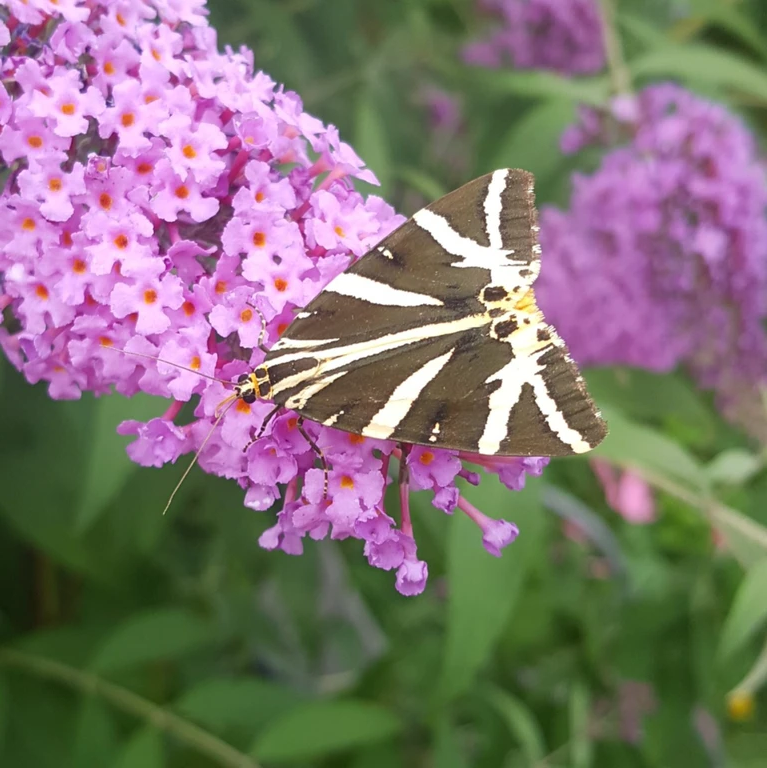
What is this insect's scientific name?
Euplagia quadripunctaria
